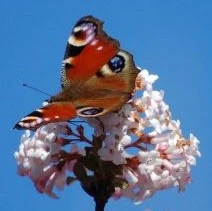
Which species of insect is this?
Aglais io
